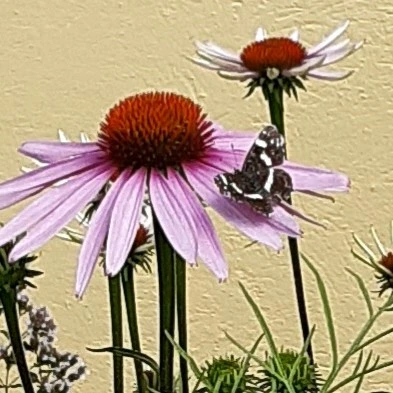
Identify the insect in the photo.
Araschnia levana
